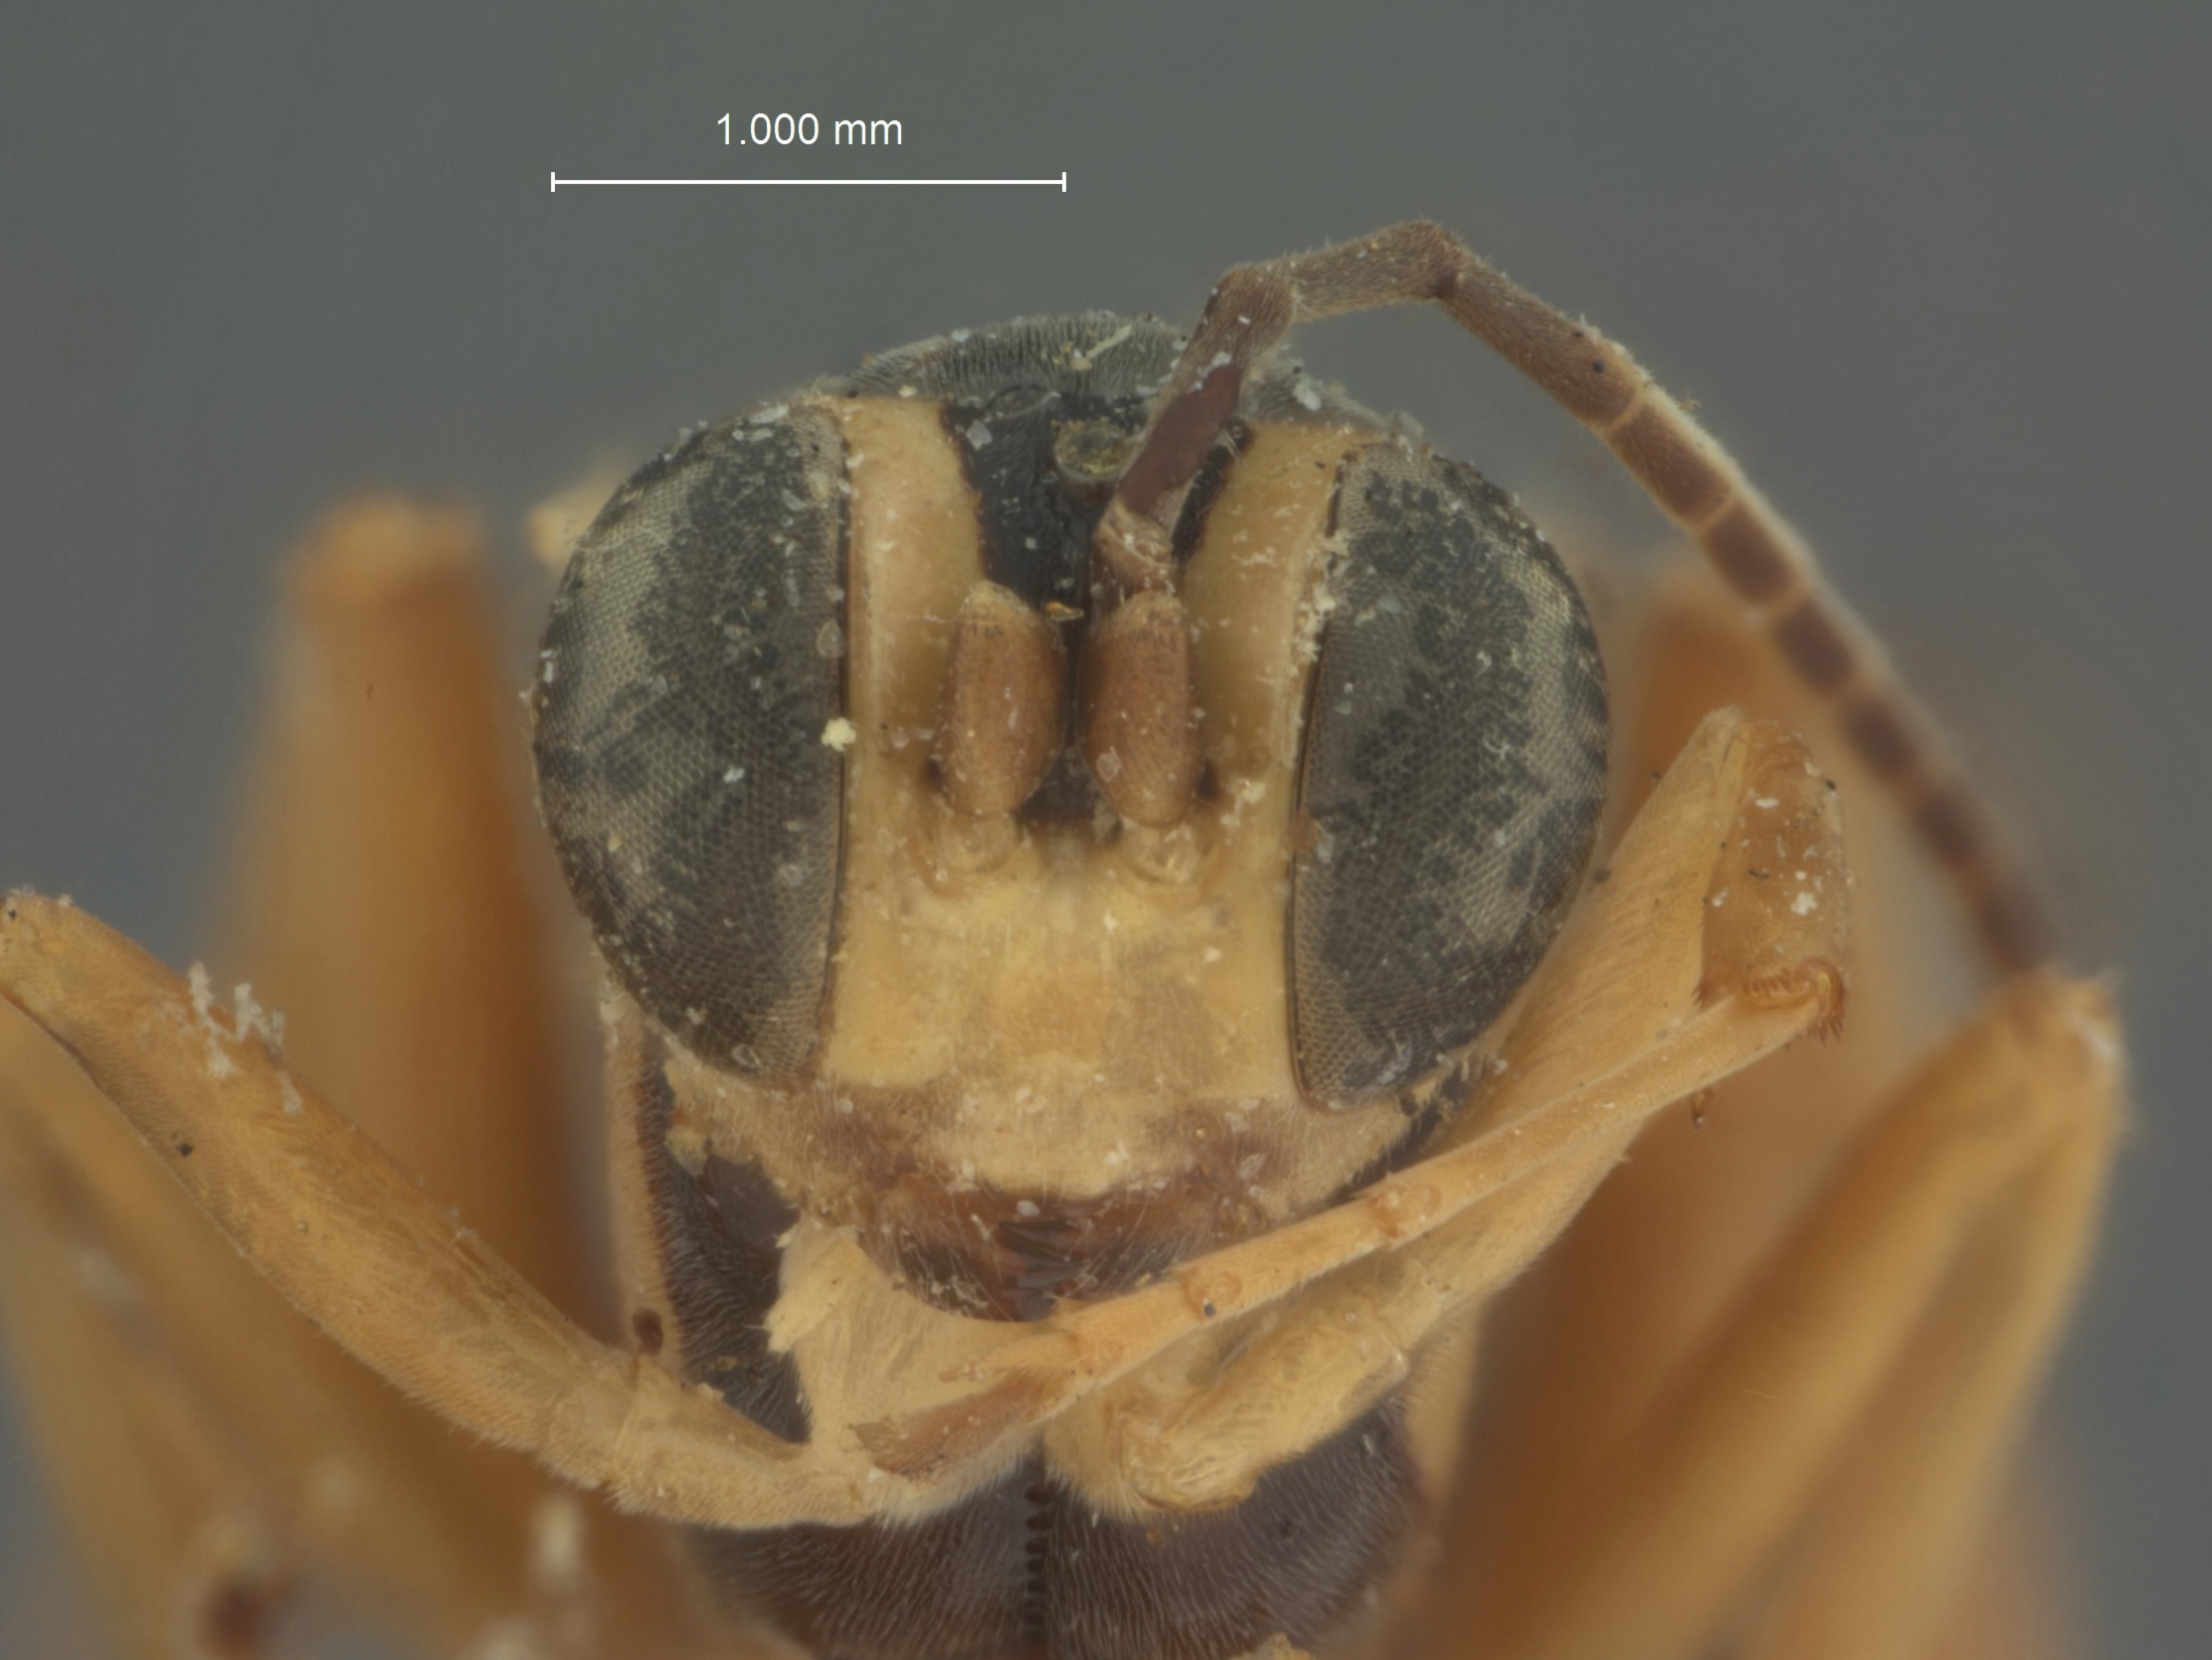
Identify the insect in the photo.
Cryptus caropocapsae
